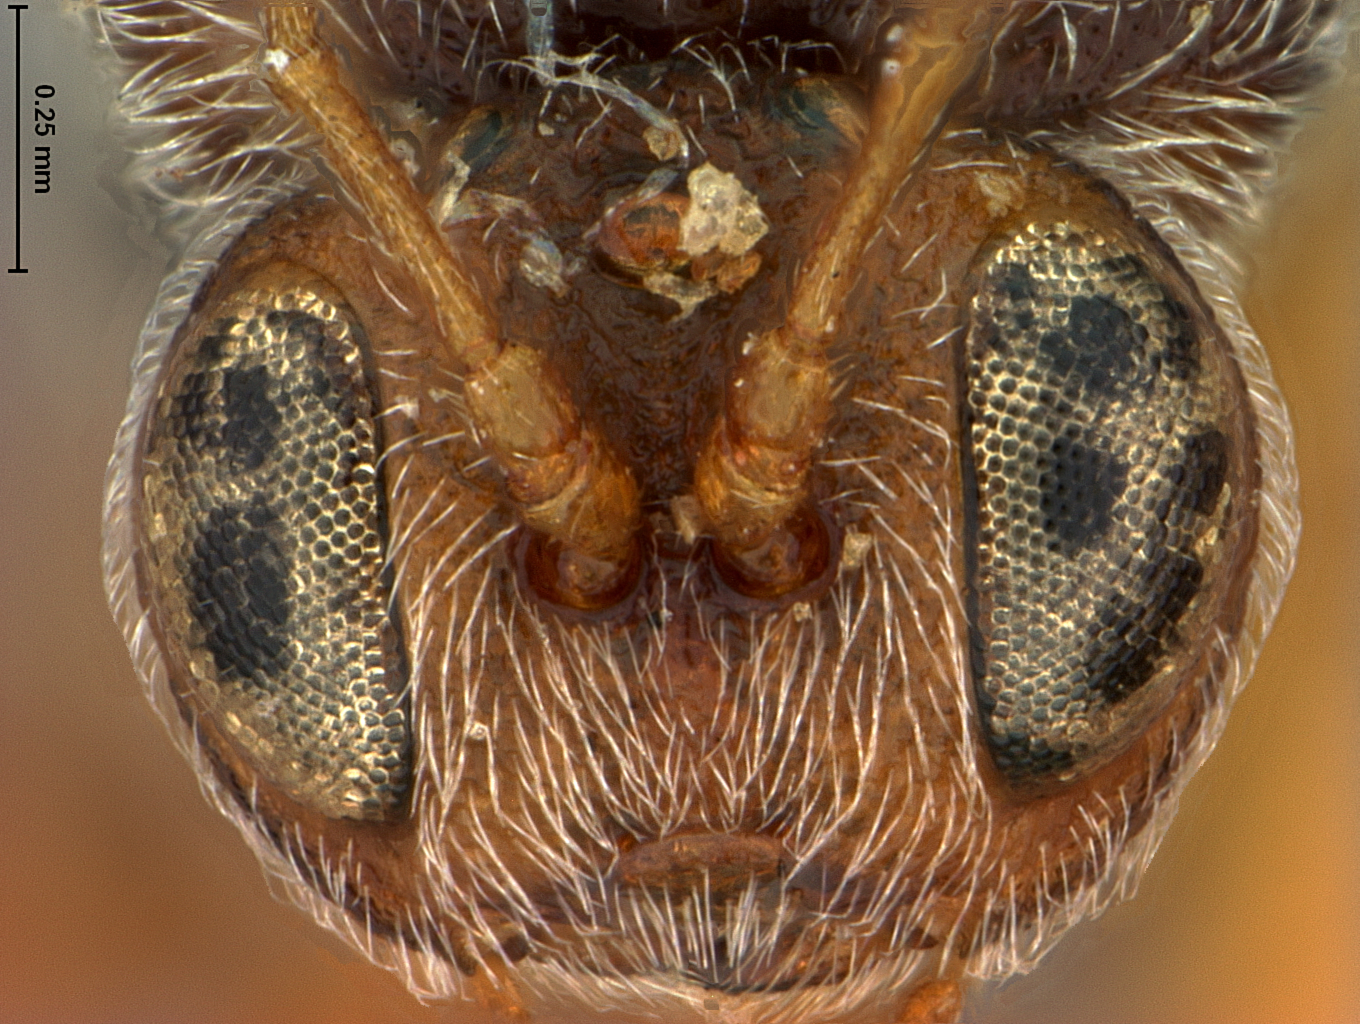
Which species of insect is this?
Holcaspis arizonica
